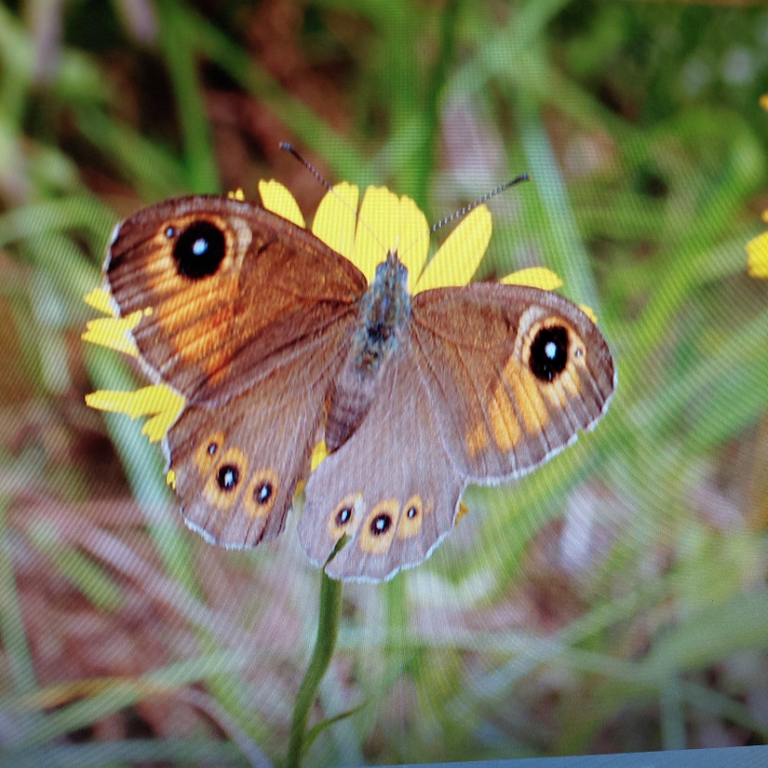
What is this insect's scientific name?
Lasiommata maera (also Pararge maera)
